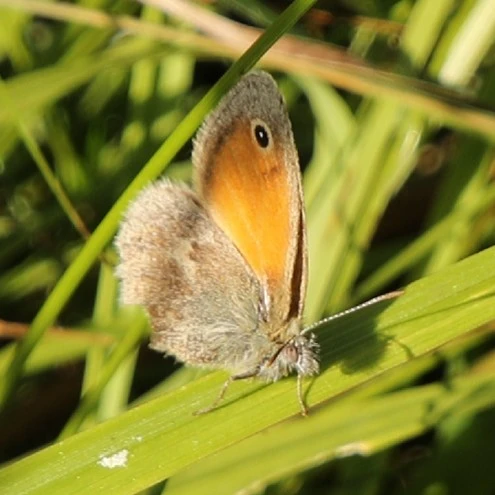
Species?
Coenonympha pamphilus
